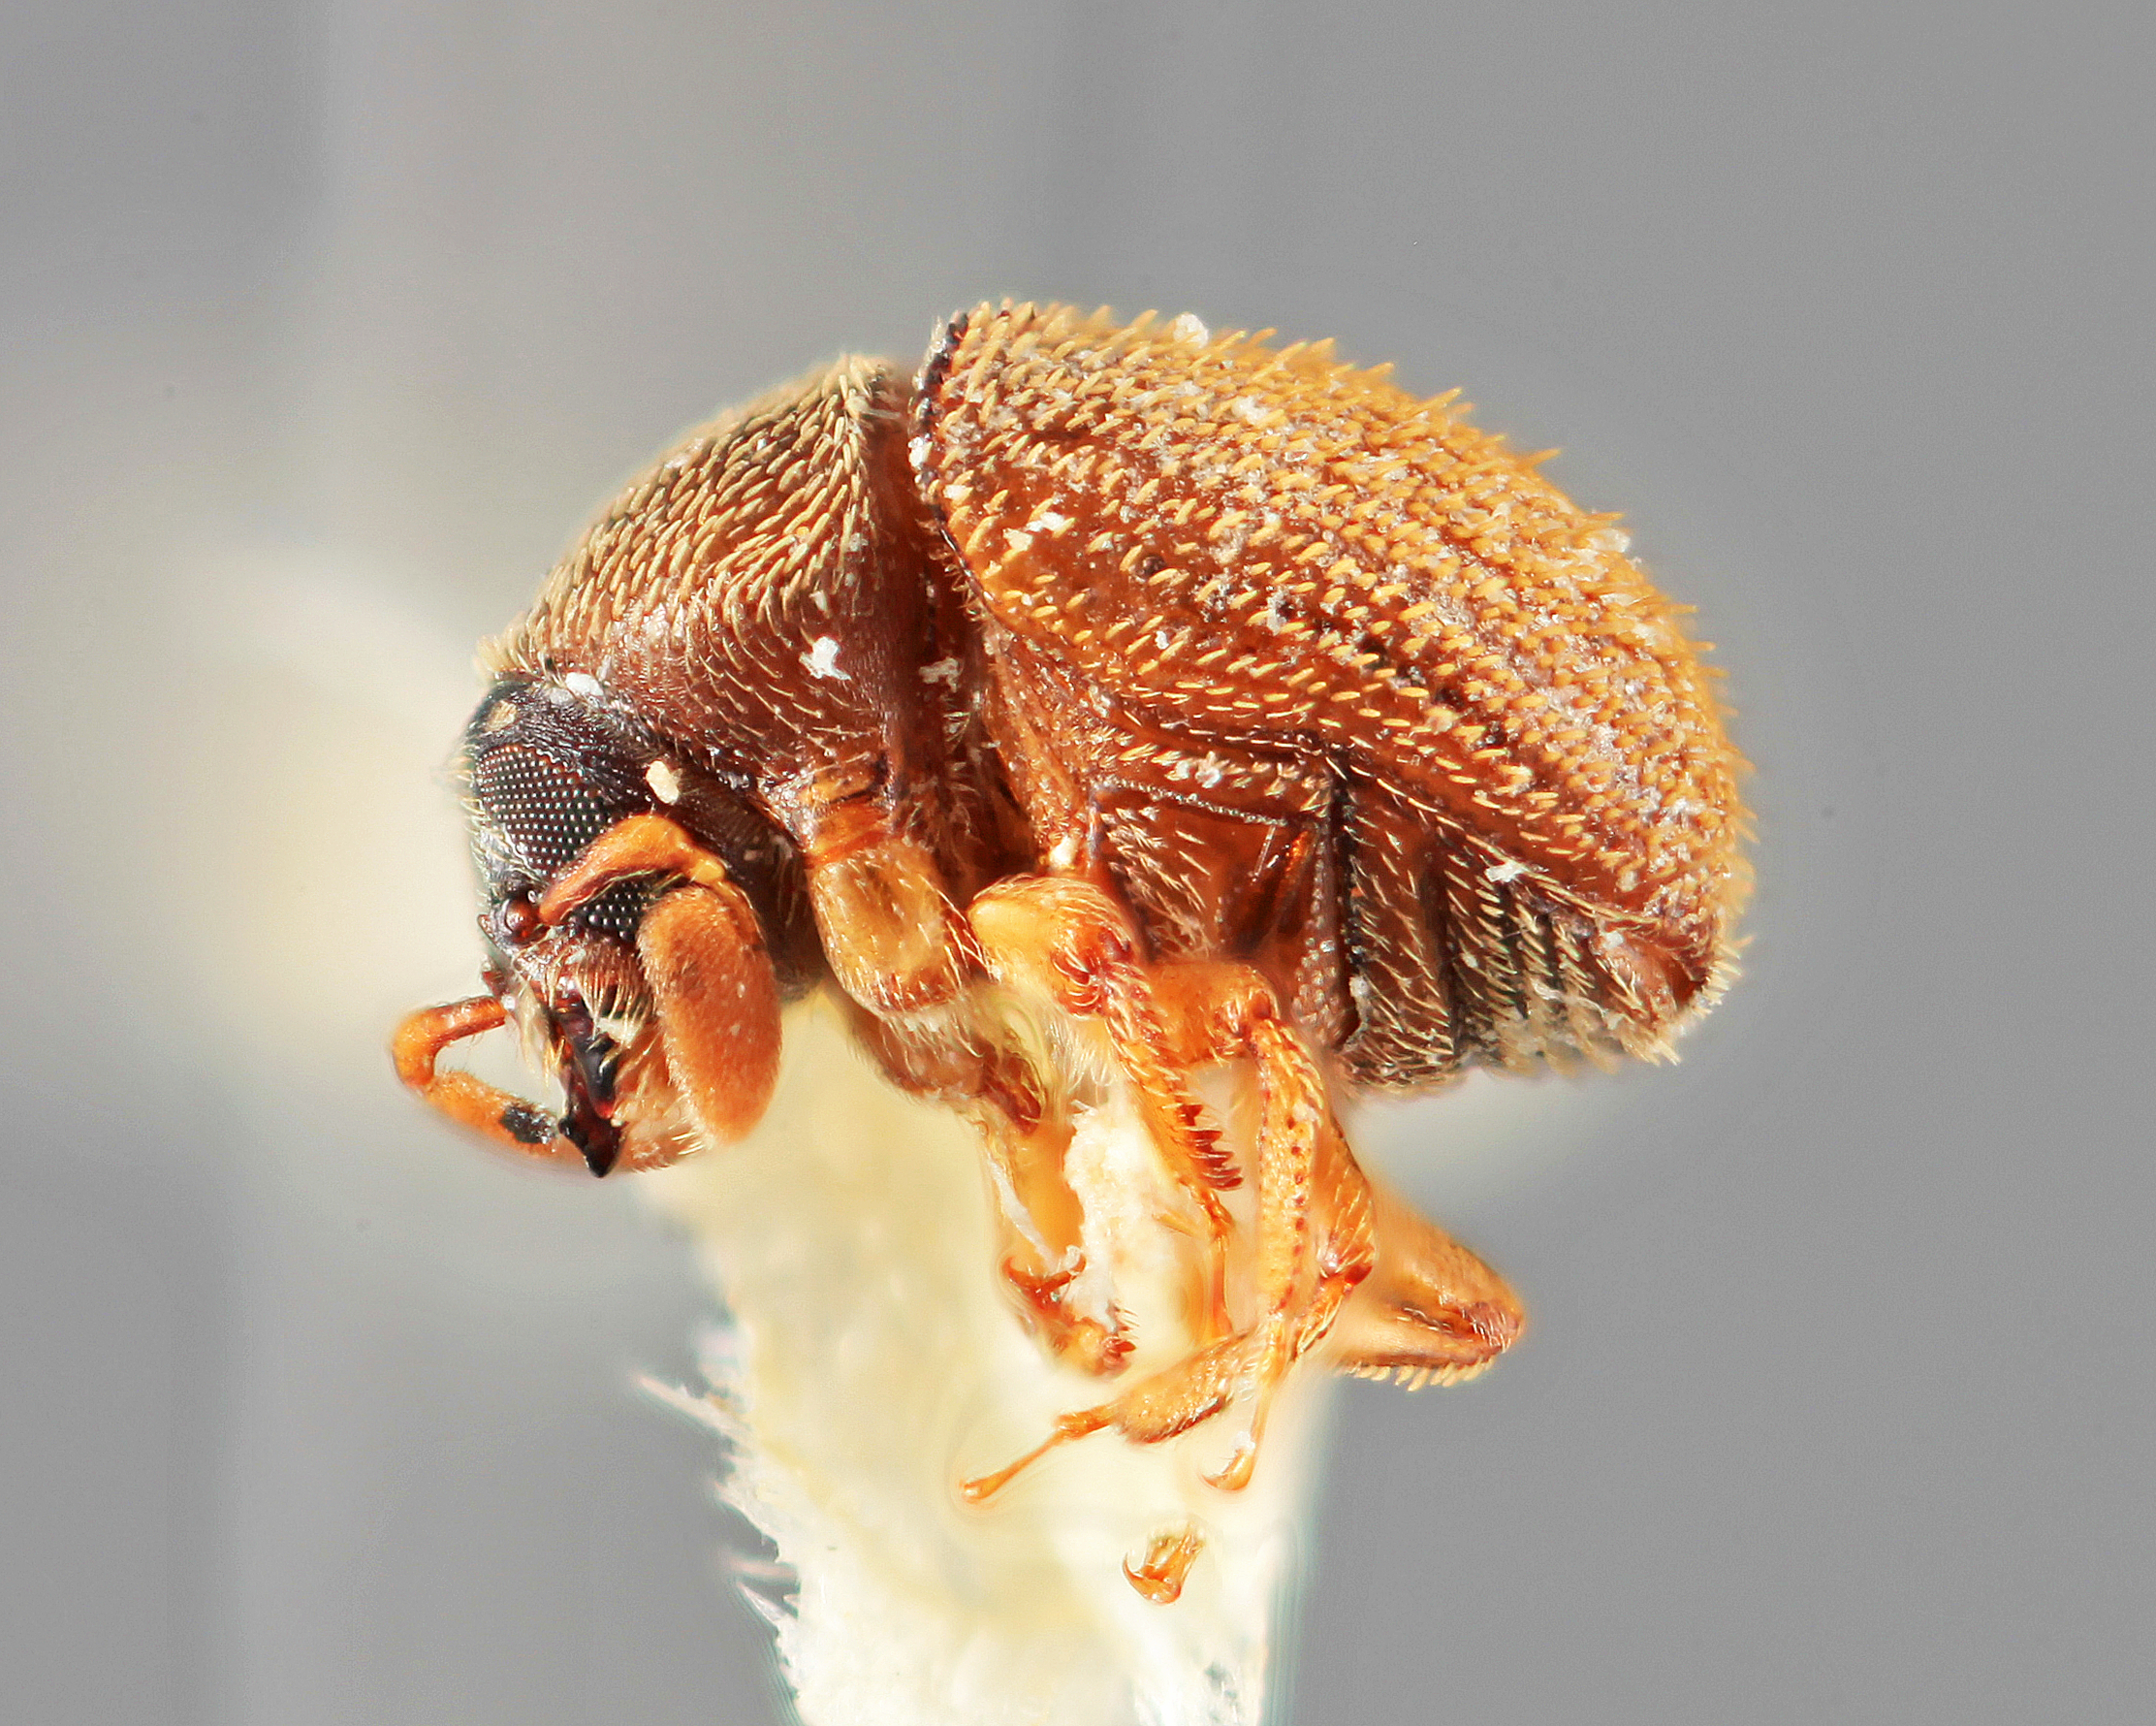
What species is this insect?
Chramesus securus
